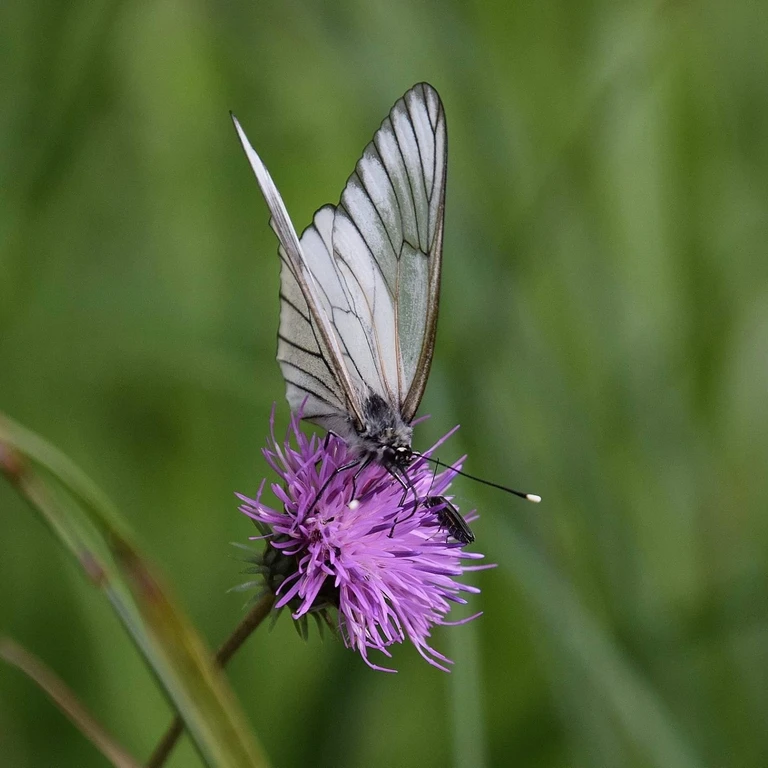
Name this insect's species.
Aporia crataegi
